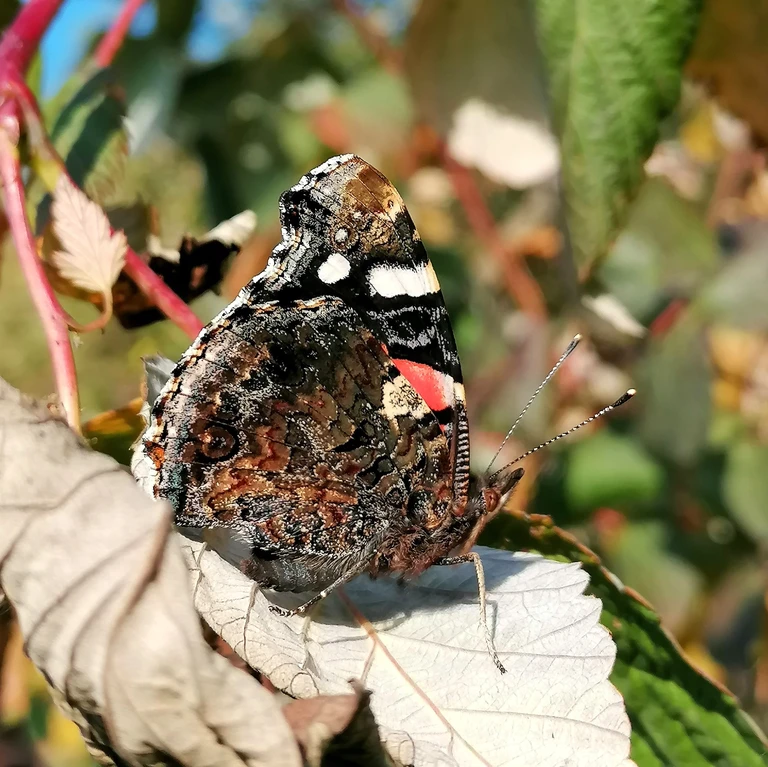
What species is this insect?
Vanessa atalanta
